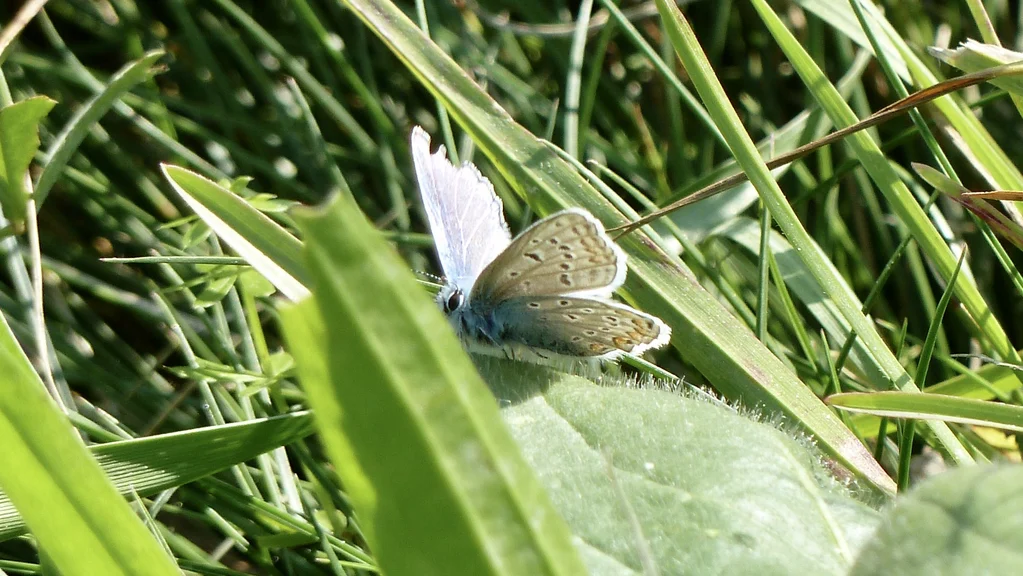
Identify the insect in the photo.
Polyommatus icarus
